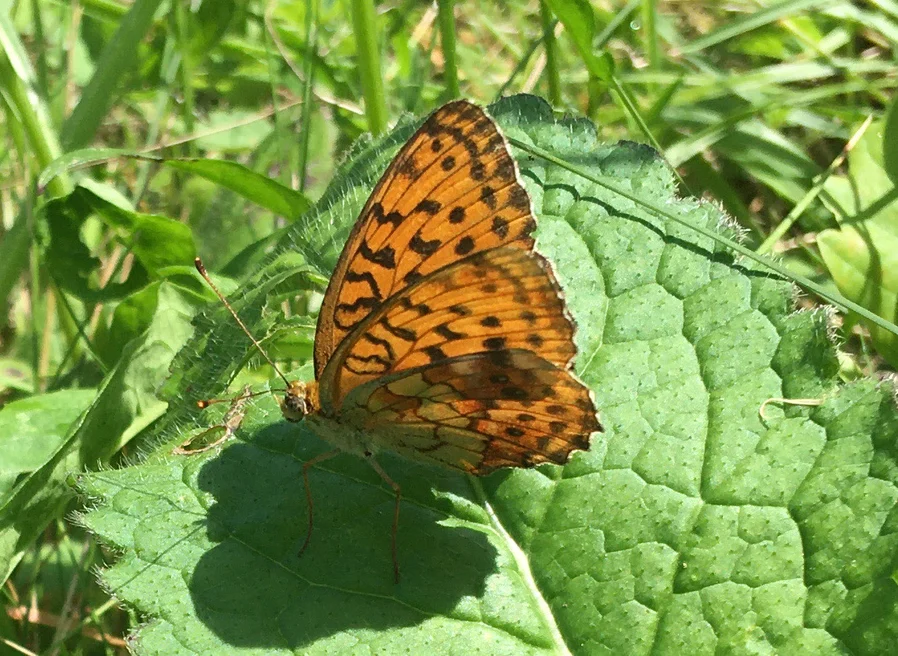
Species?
Brenthis daphne
